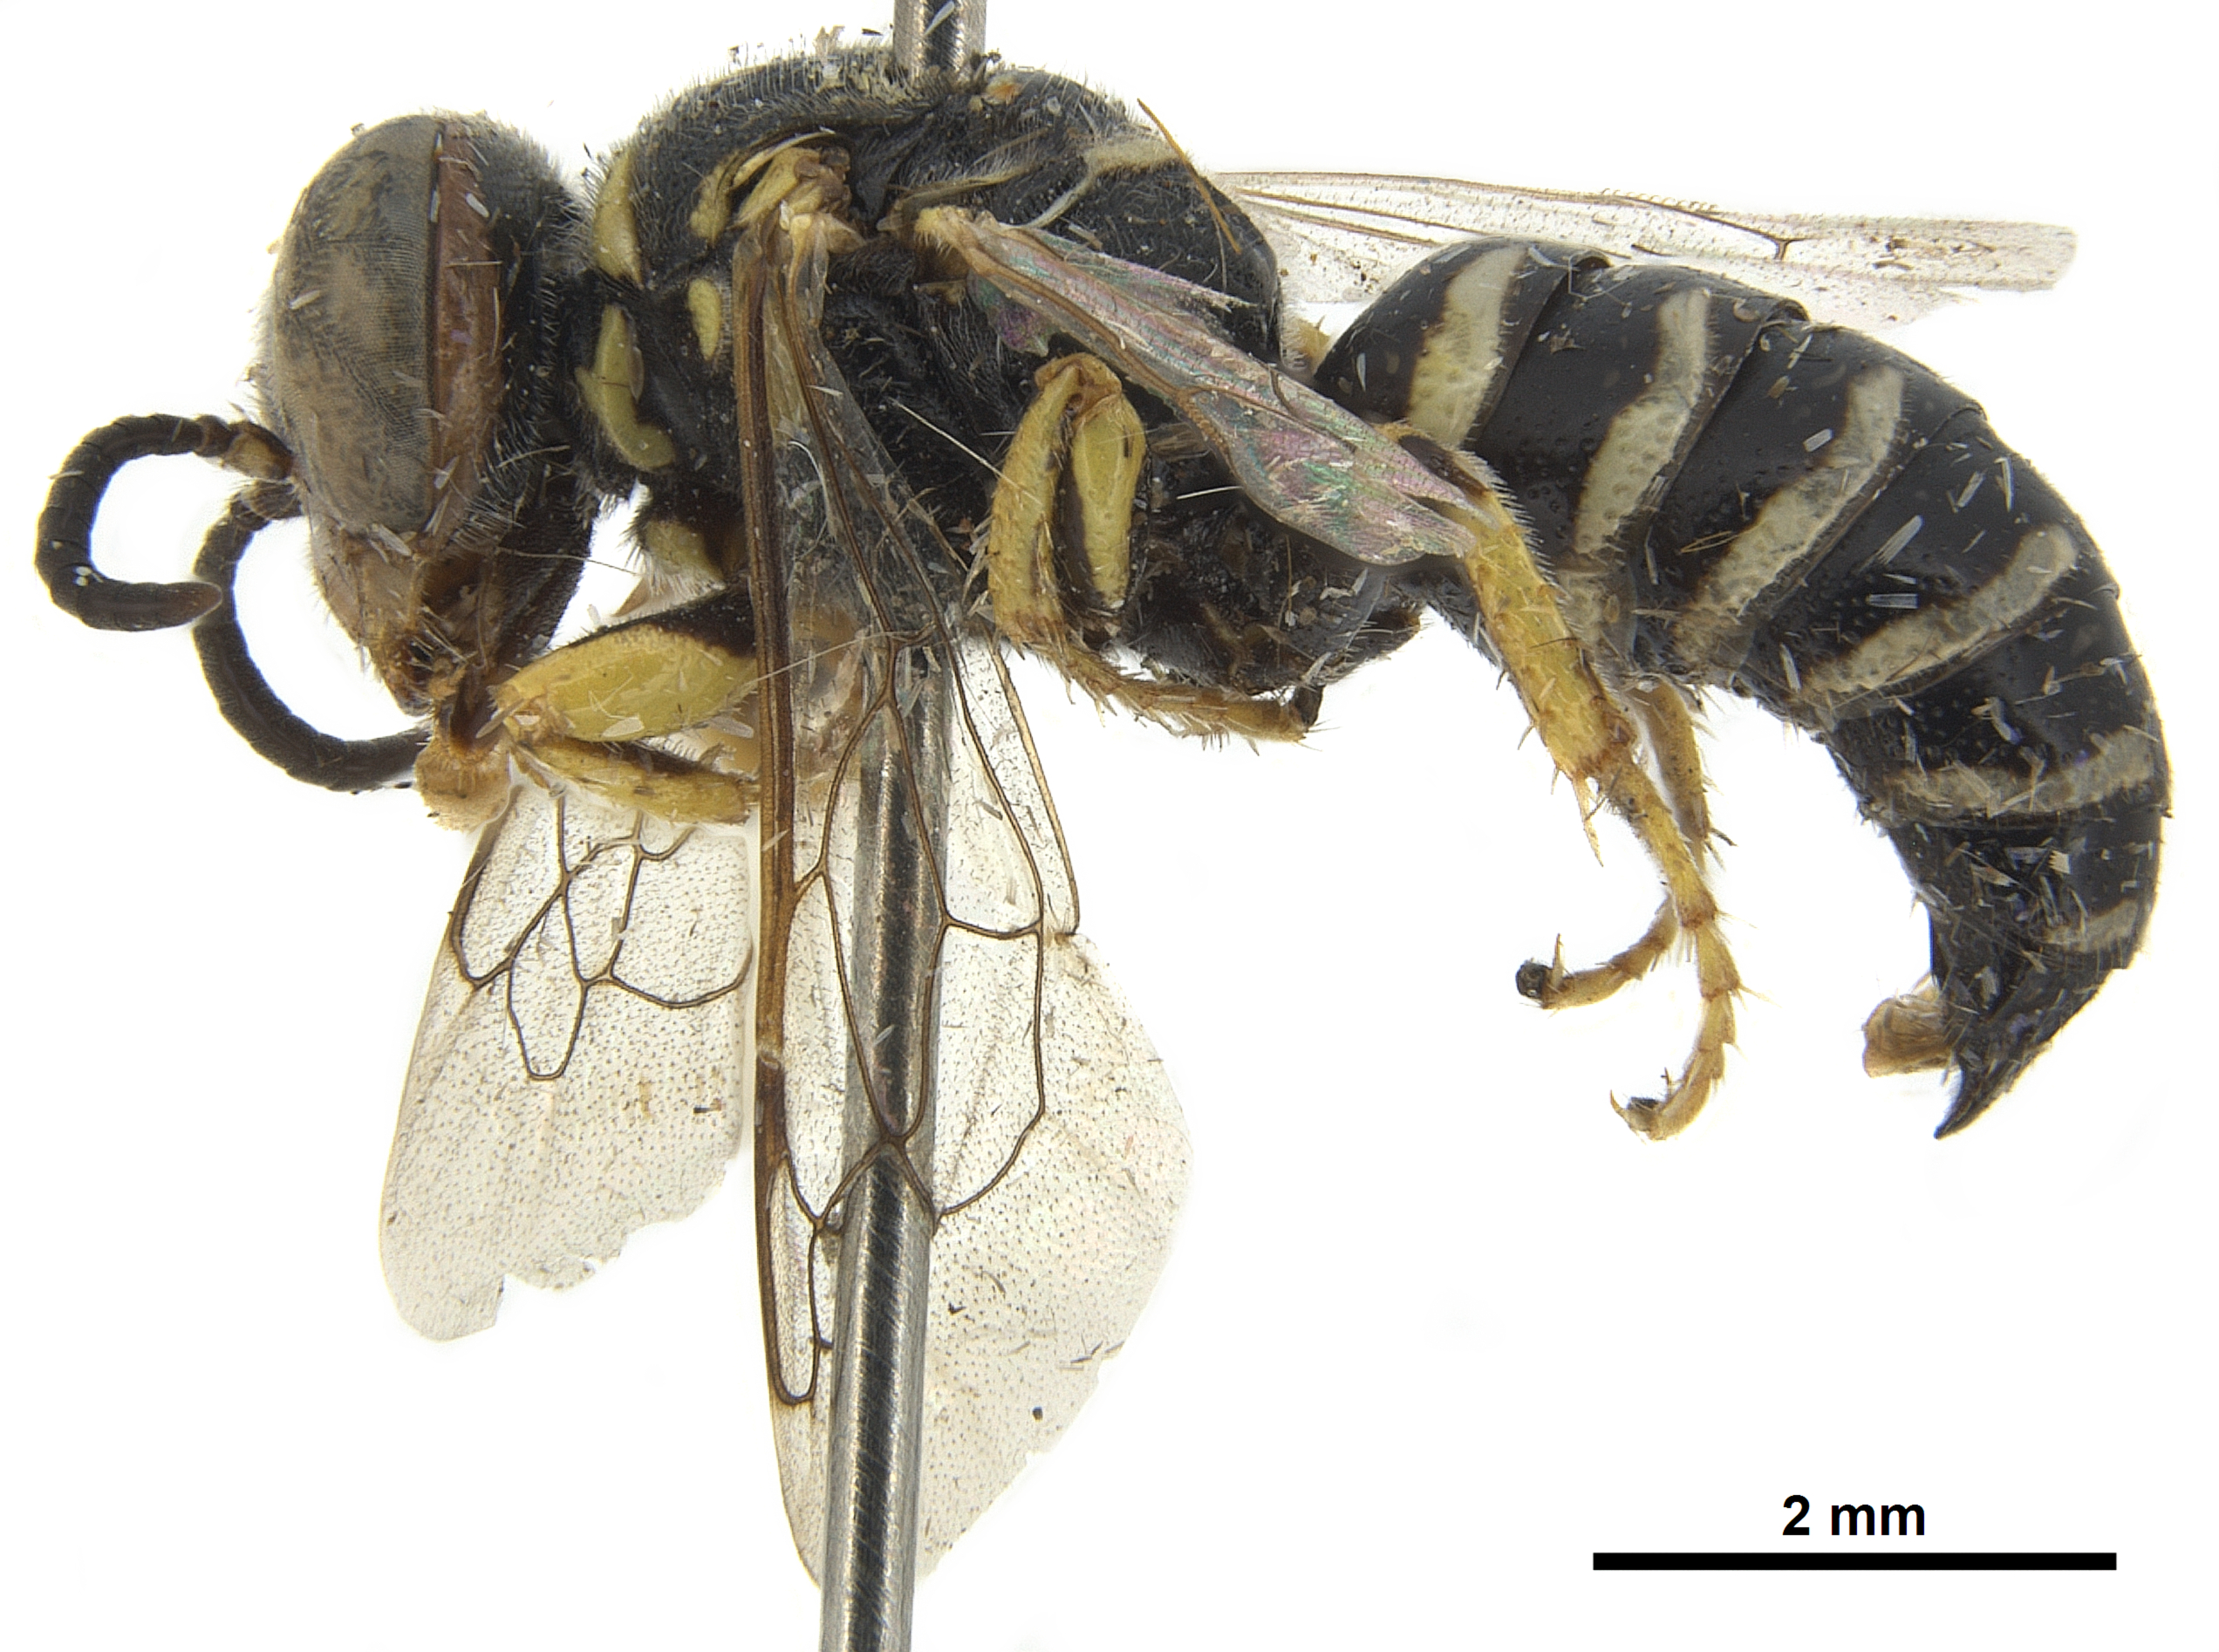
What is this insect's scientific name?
Palarus interruptus
